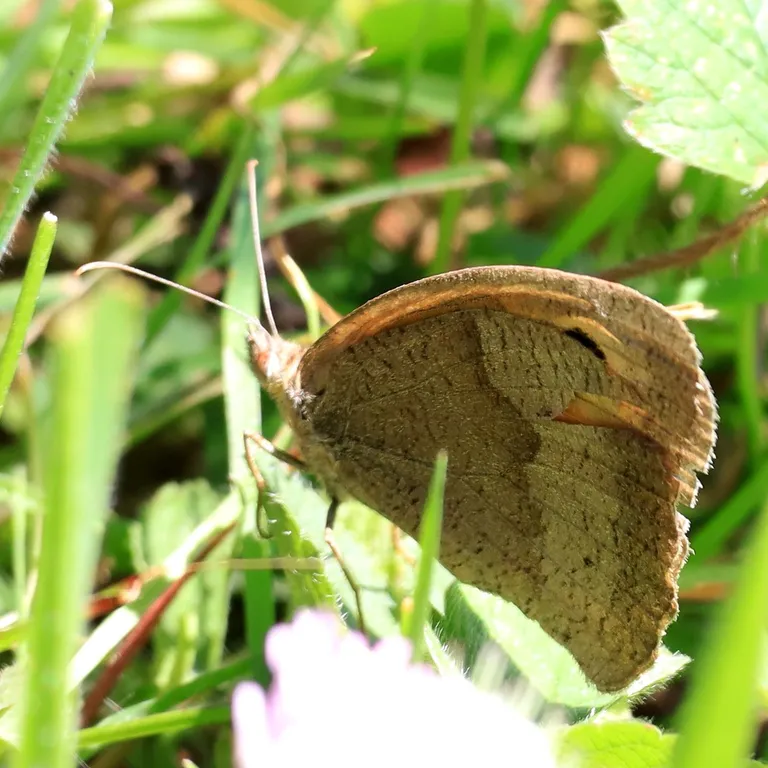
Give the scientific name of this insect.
Maniola jurtina
